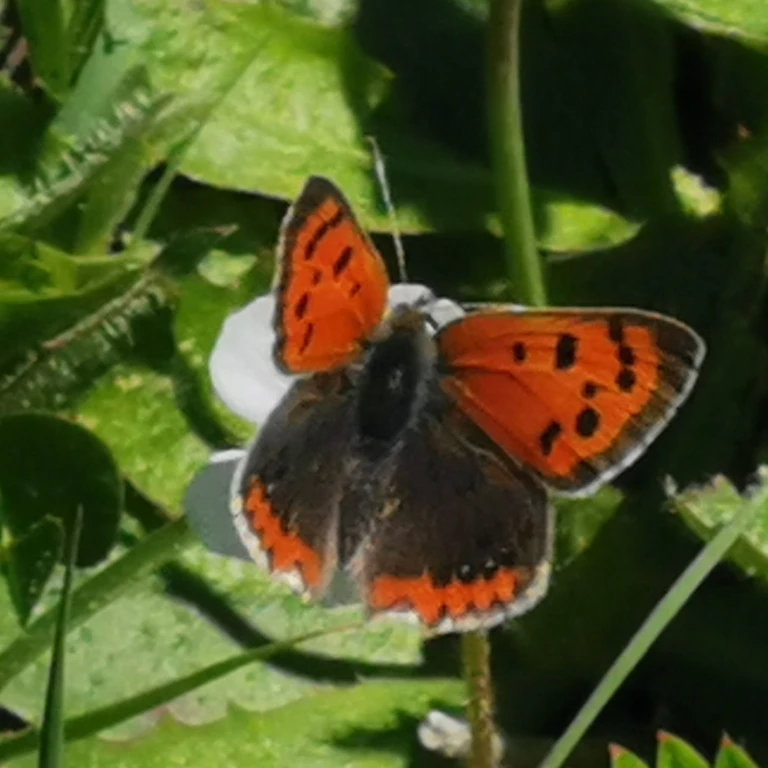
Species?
Lycaena phlaeas
